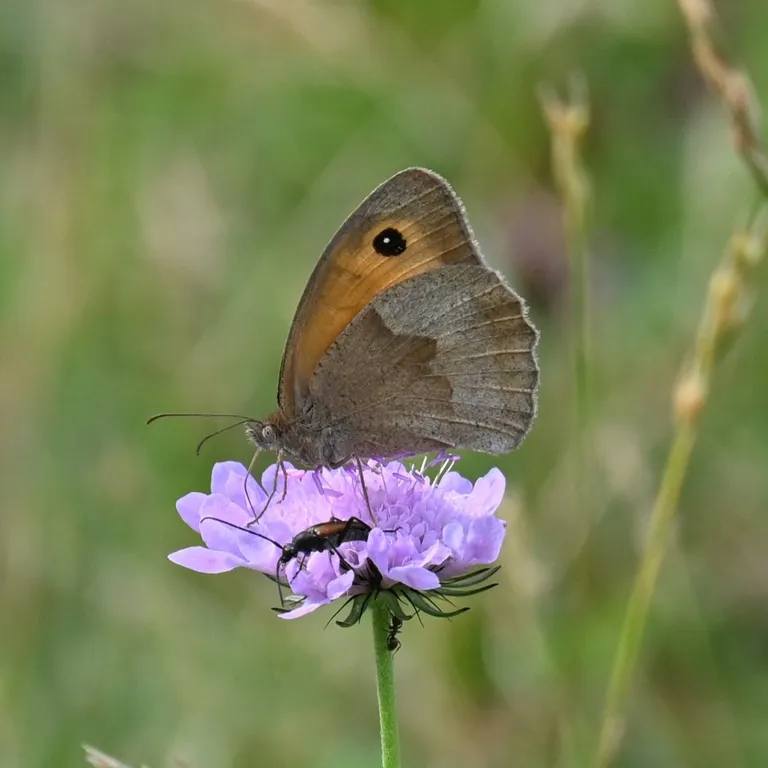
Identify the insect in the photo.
Maniola jurtina
